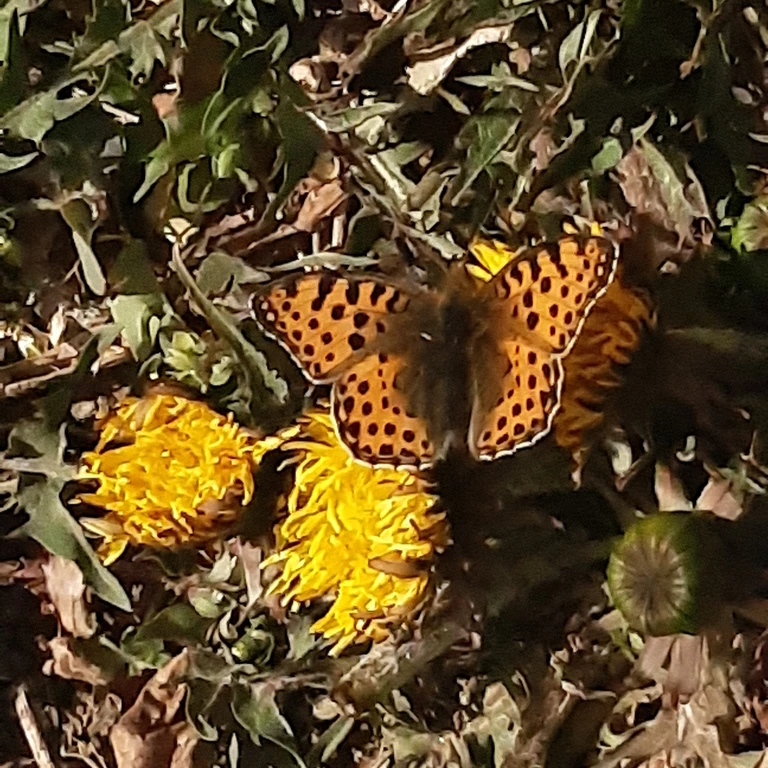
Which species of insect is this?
Issoria lathonia
